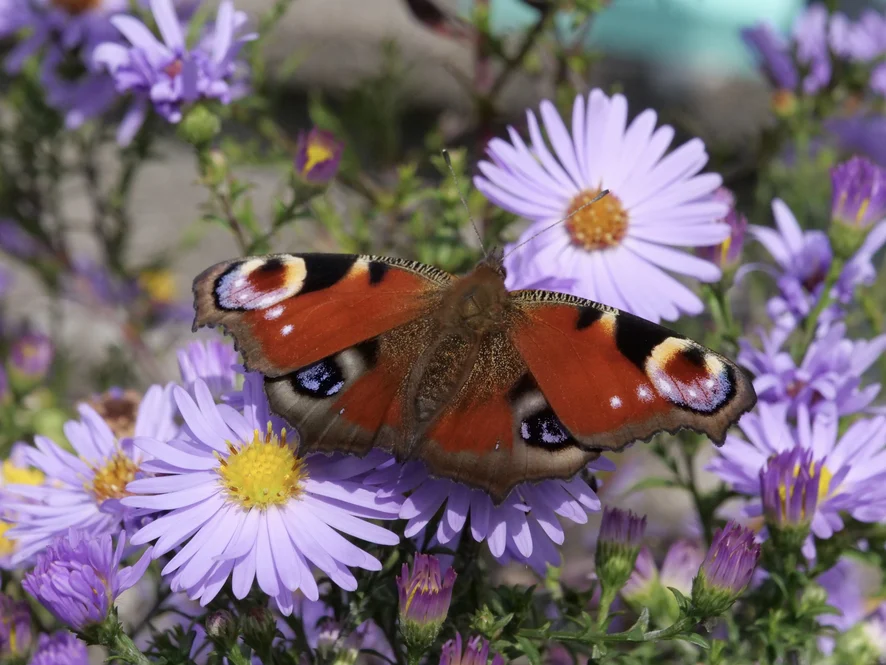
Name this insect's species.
Aglais io
